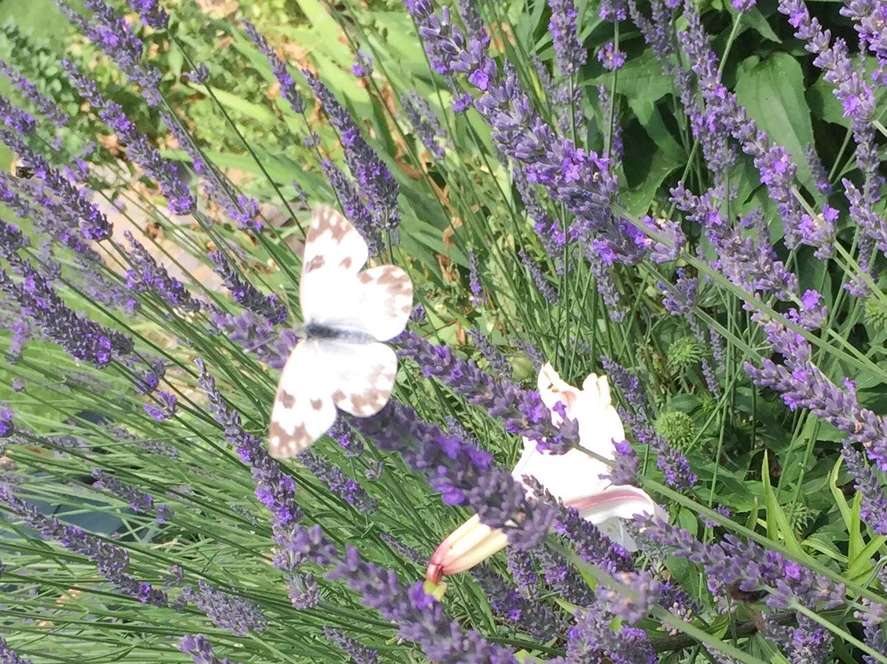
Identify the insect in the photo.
Pontia edusa
